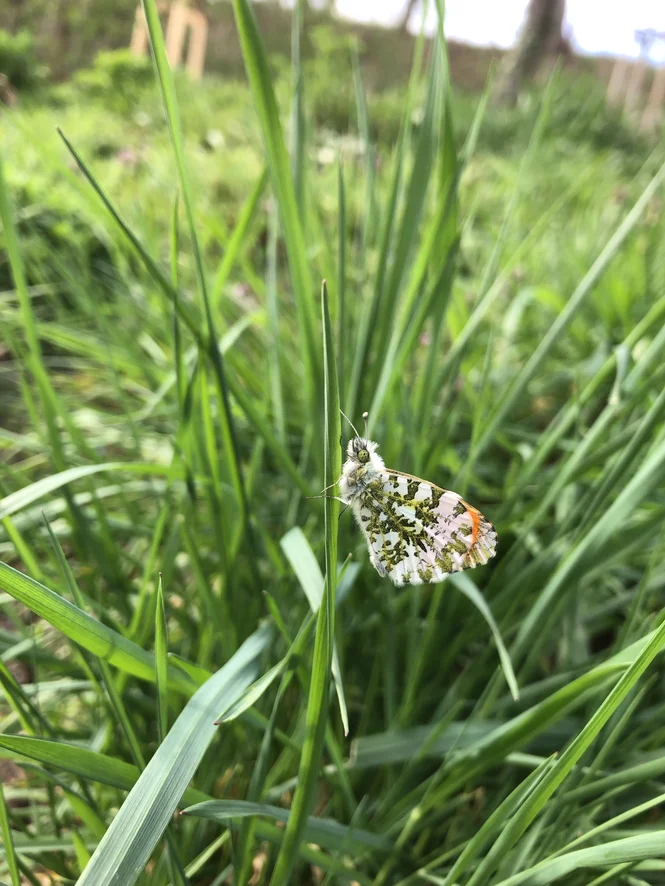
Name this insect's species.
Anthocharis cardamines
